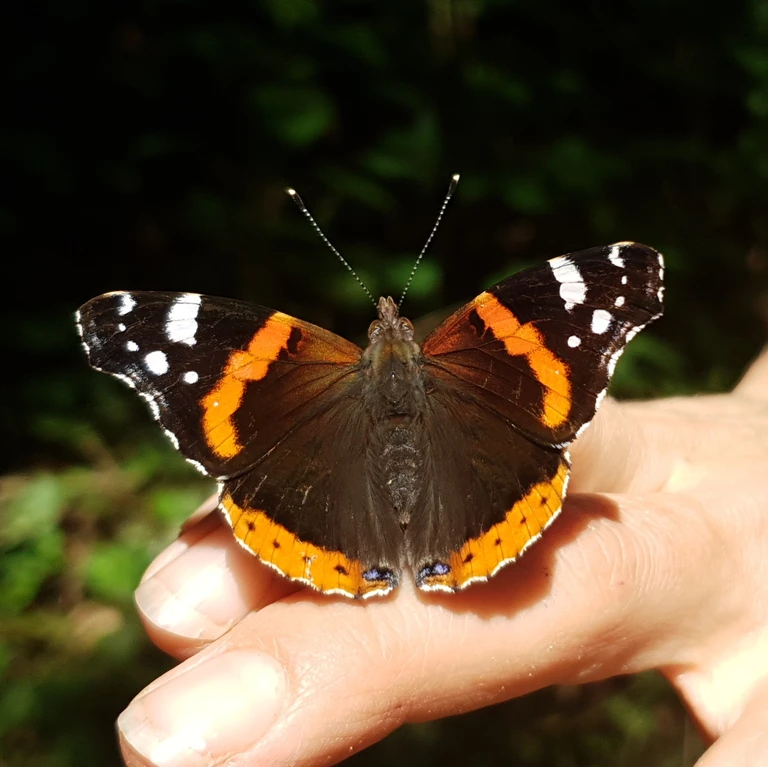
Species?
Vanessa atalanta
